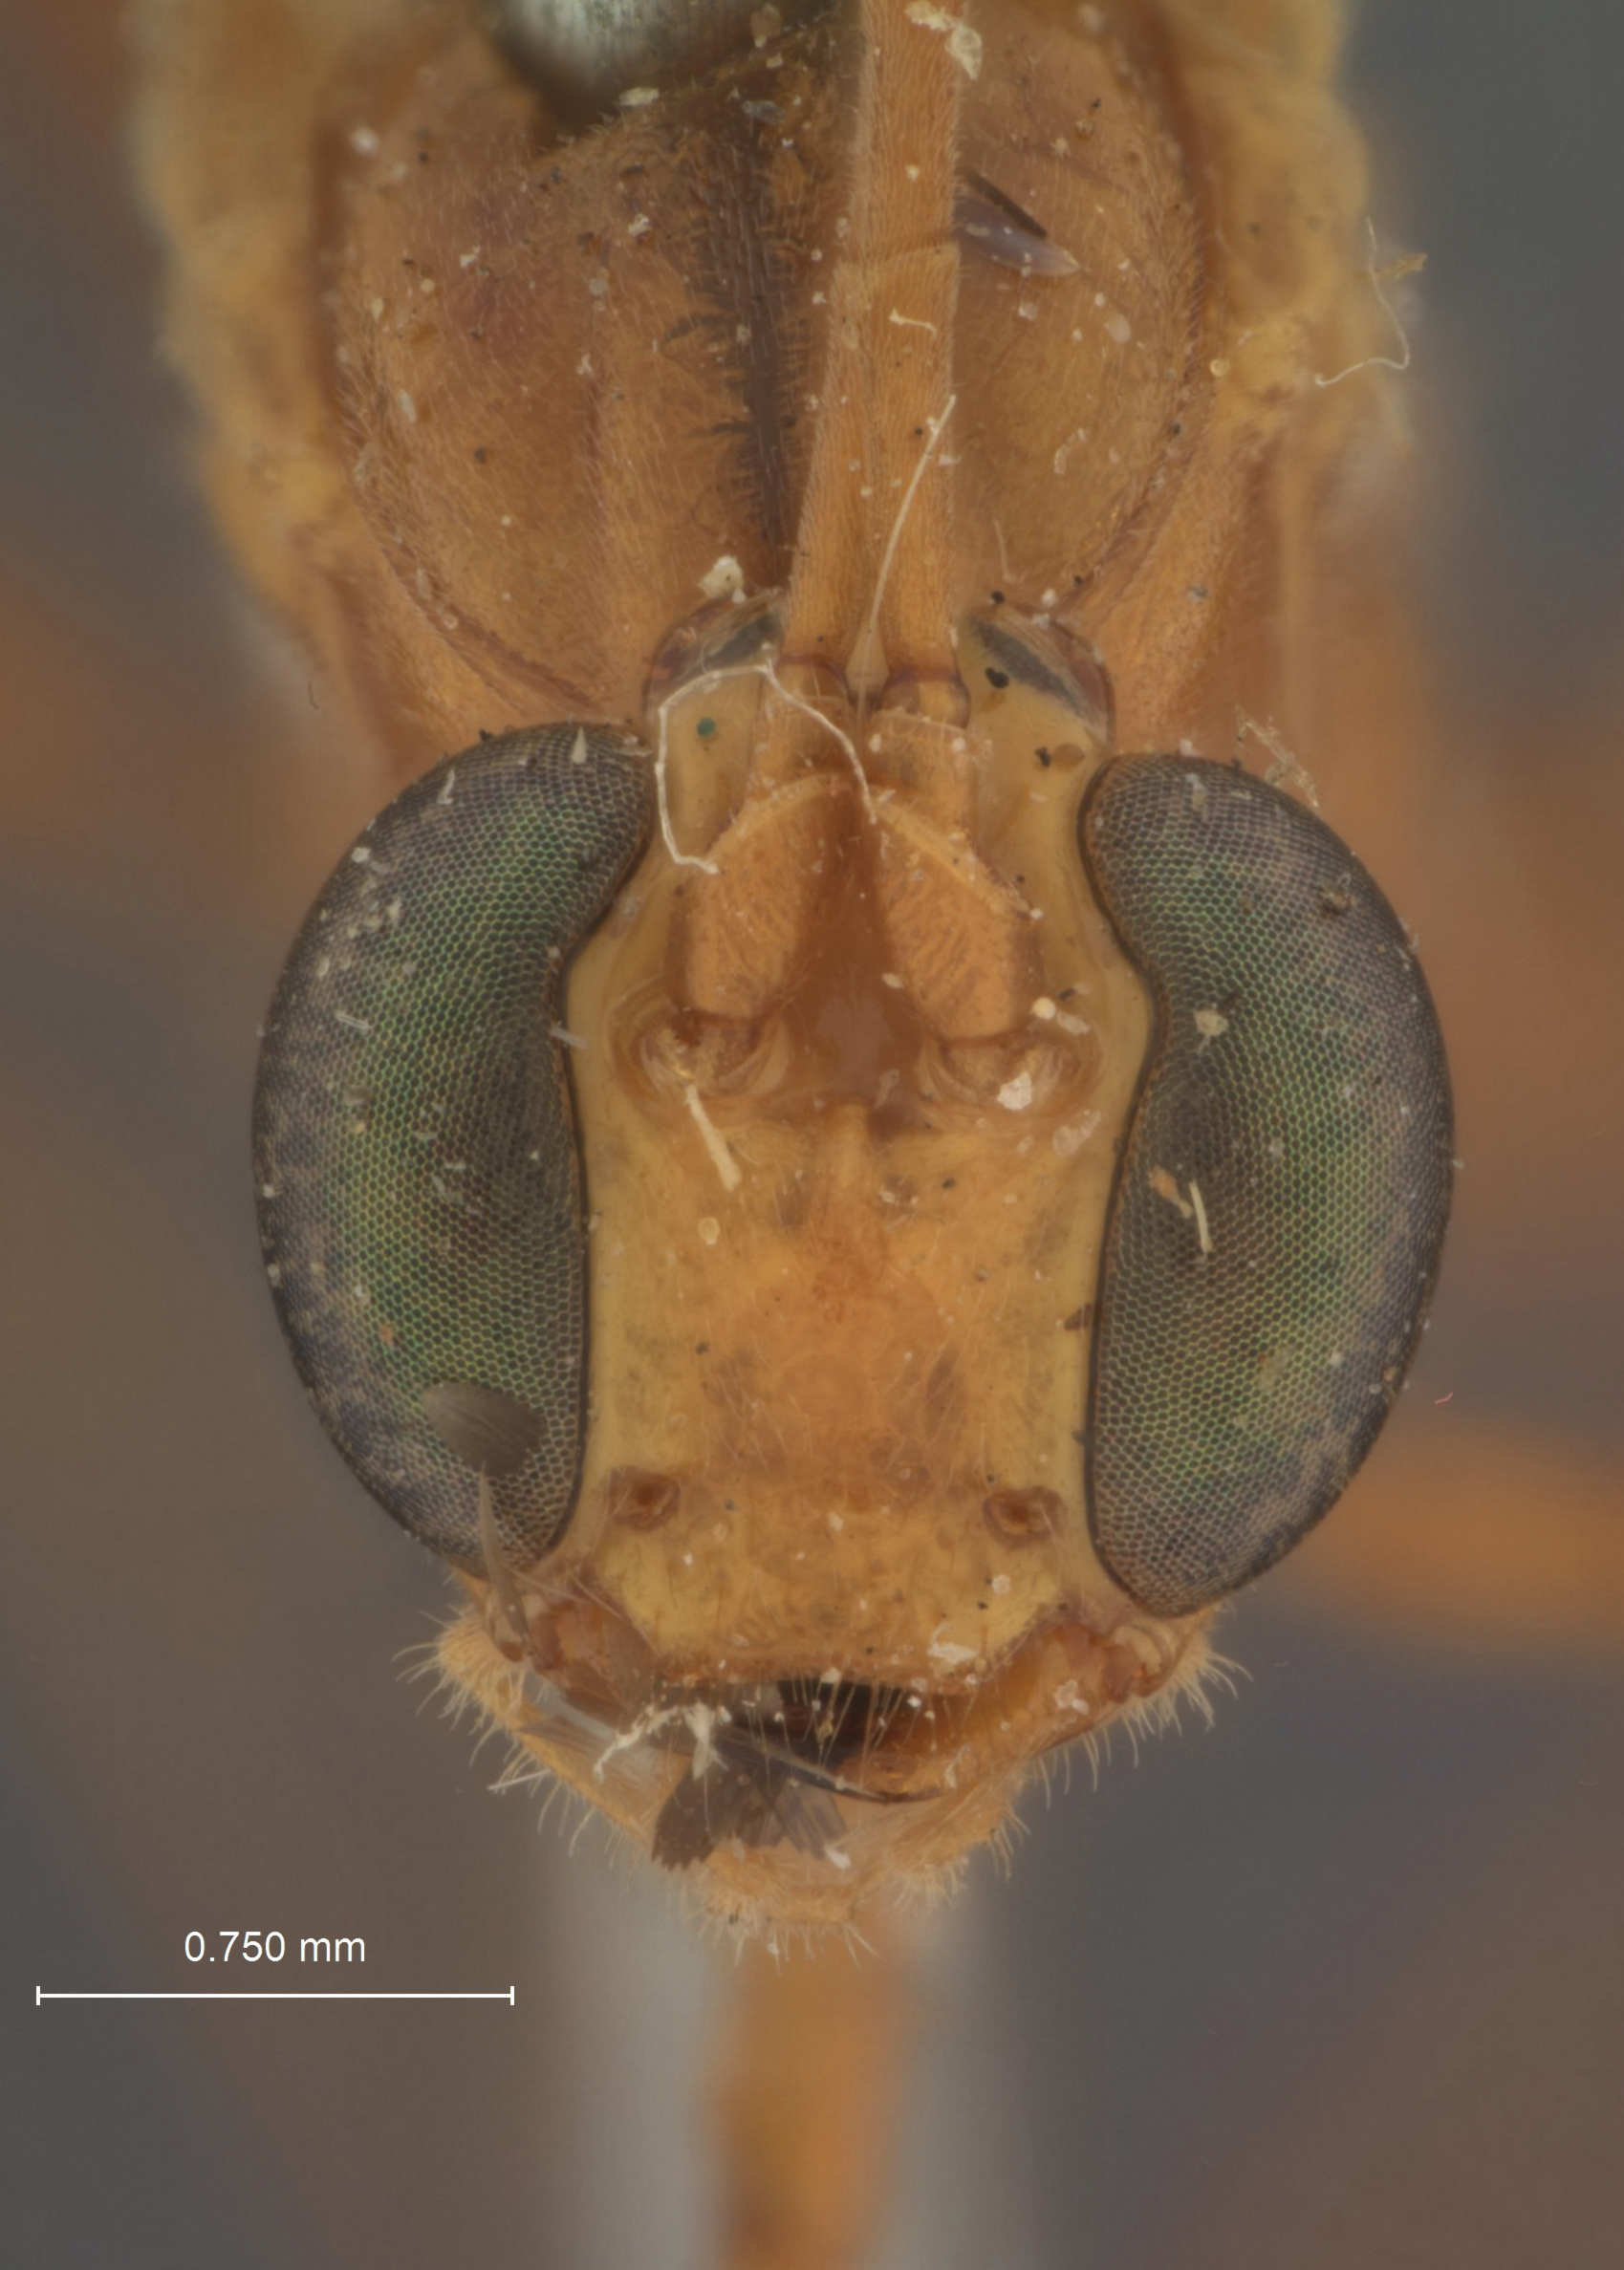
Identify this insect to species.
Paniscus cockerelli
